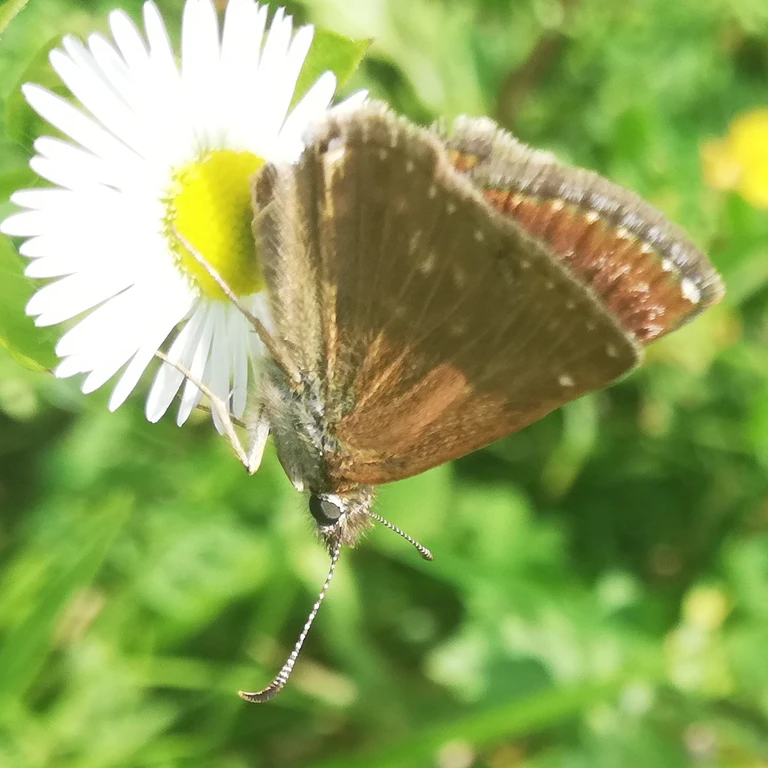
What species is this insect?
Erynnis tages
